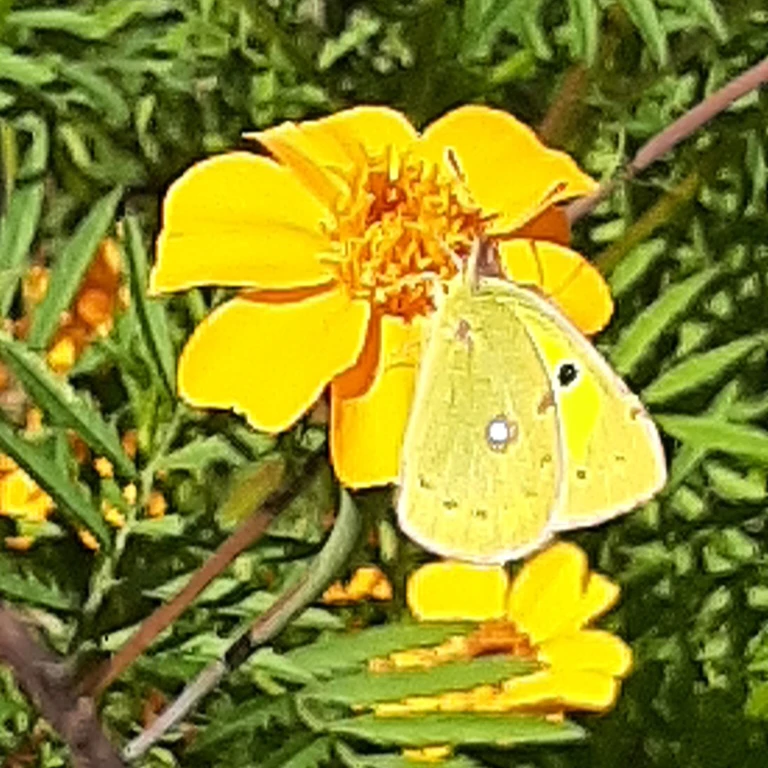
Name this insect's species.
Colias croceus
